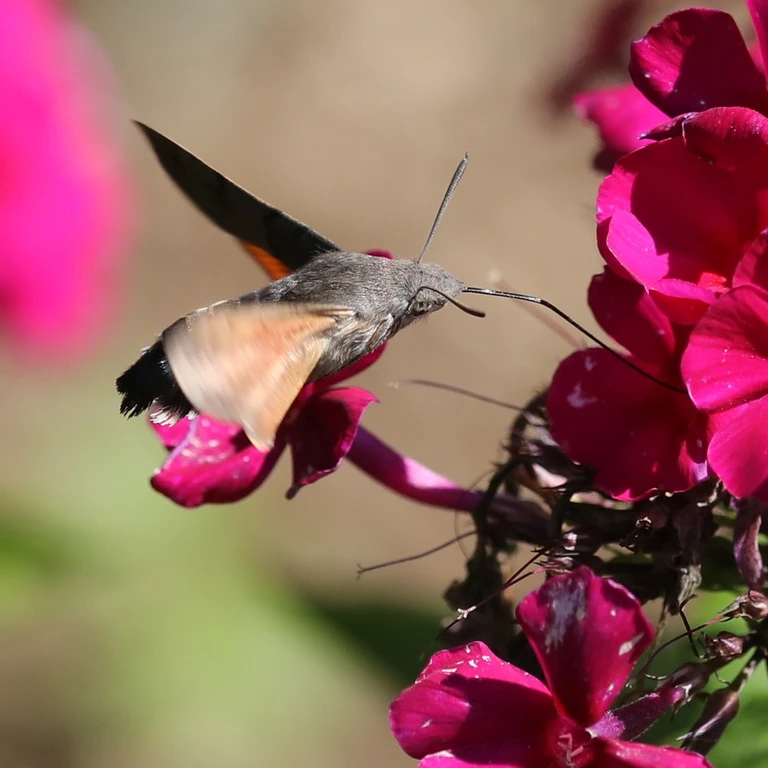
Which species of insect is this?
Macroglossum stellatarum
